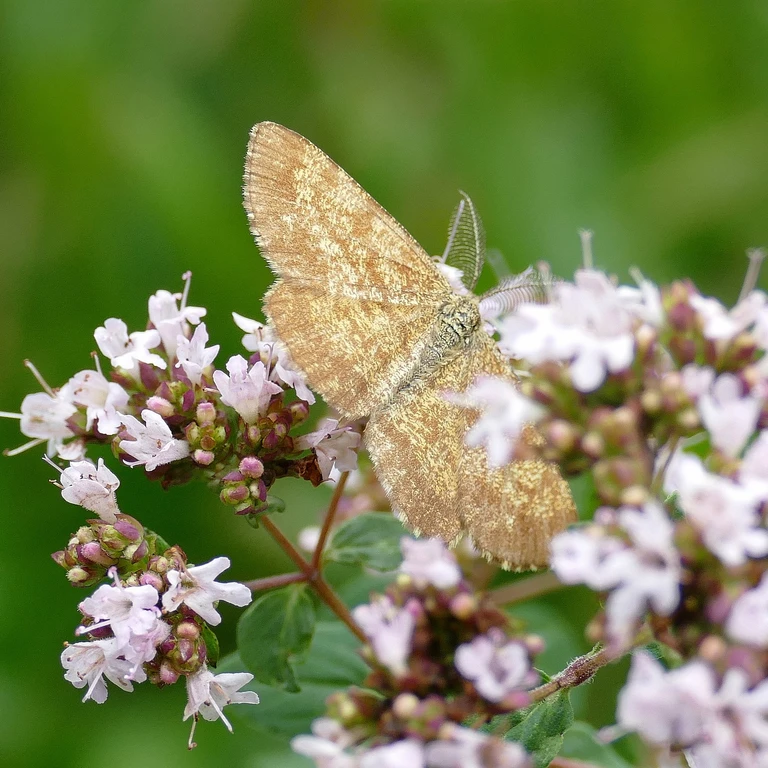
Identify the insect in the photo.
Ematurga atomaria
